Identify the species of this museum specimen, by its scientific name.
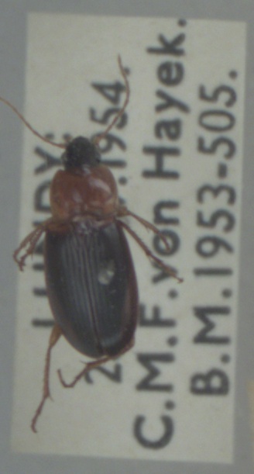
Calathus melanocephalus
